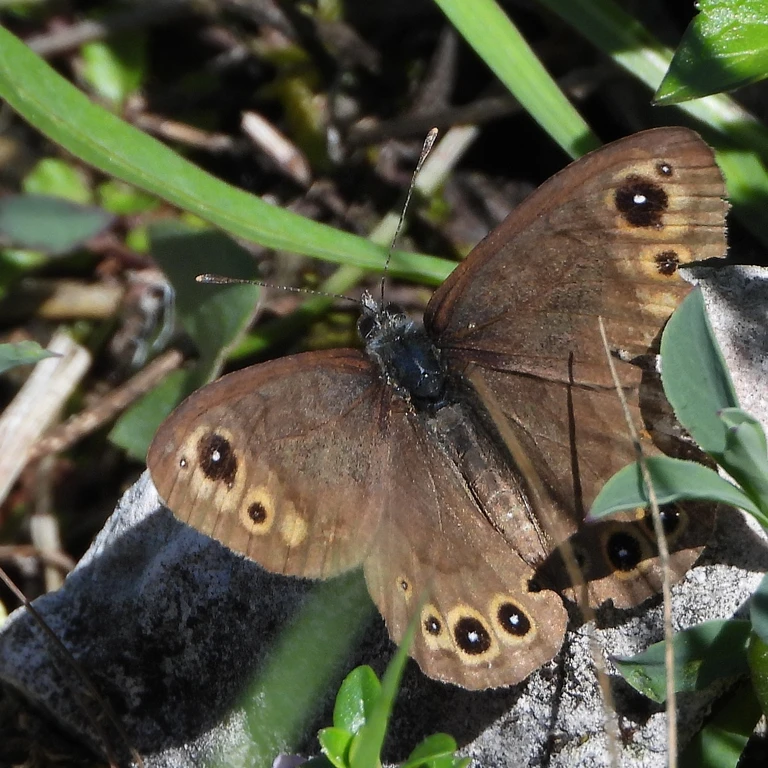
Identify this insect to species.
Lasiommata petropolitana (also Pararge petropolitana)
